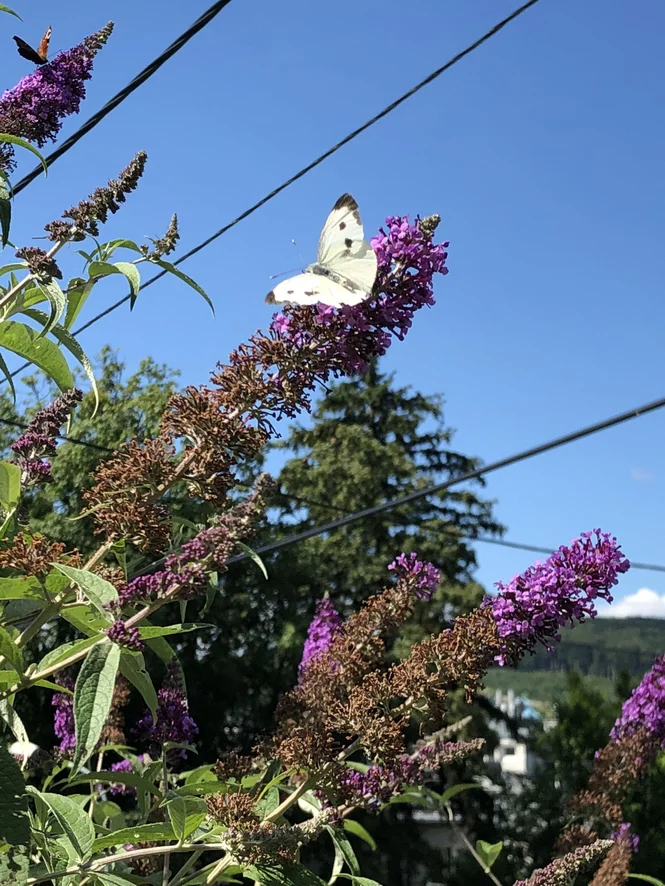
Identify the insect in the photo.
Pieris brassicae
